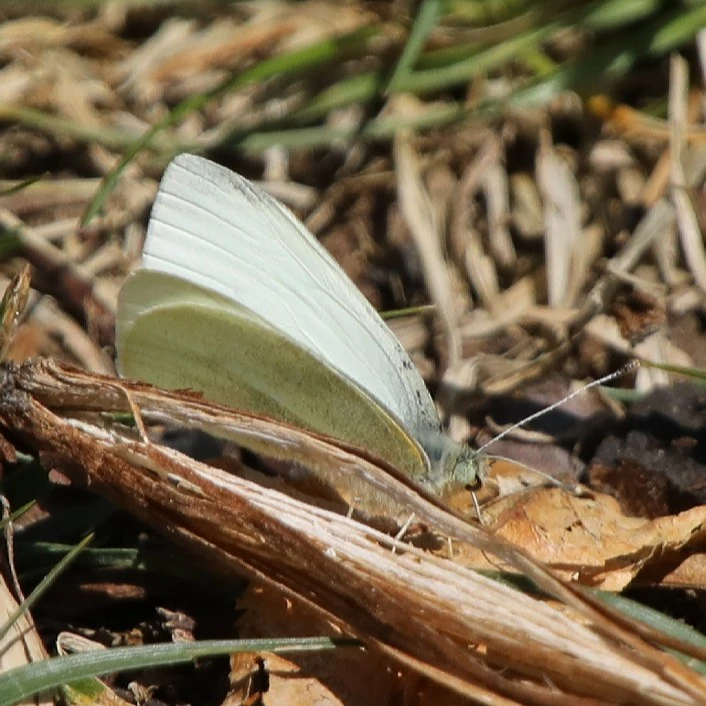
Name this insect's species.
Pieris rapae
